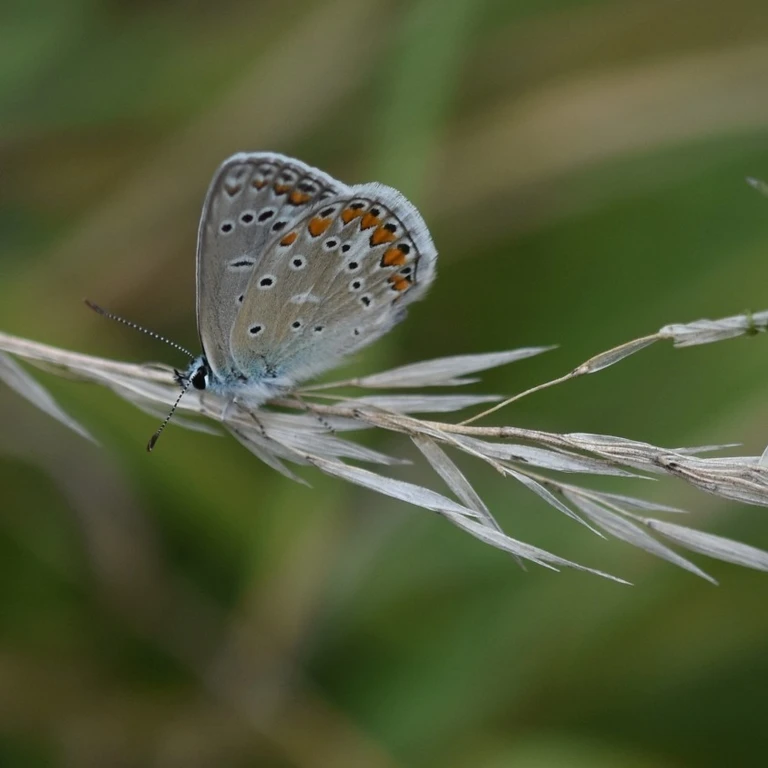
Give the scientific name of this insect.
Polyommatus icarus
